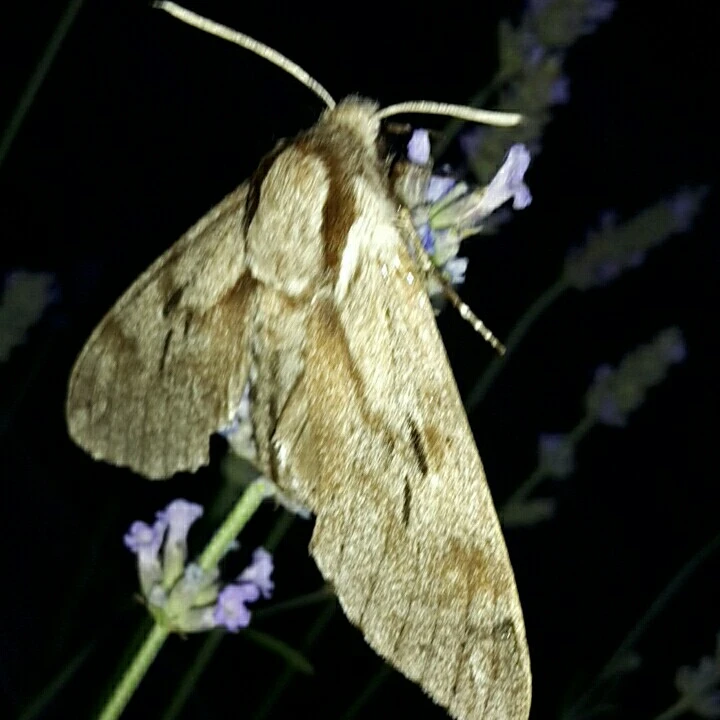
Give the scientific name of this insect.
Sphinx pinastri
